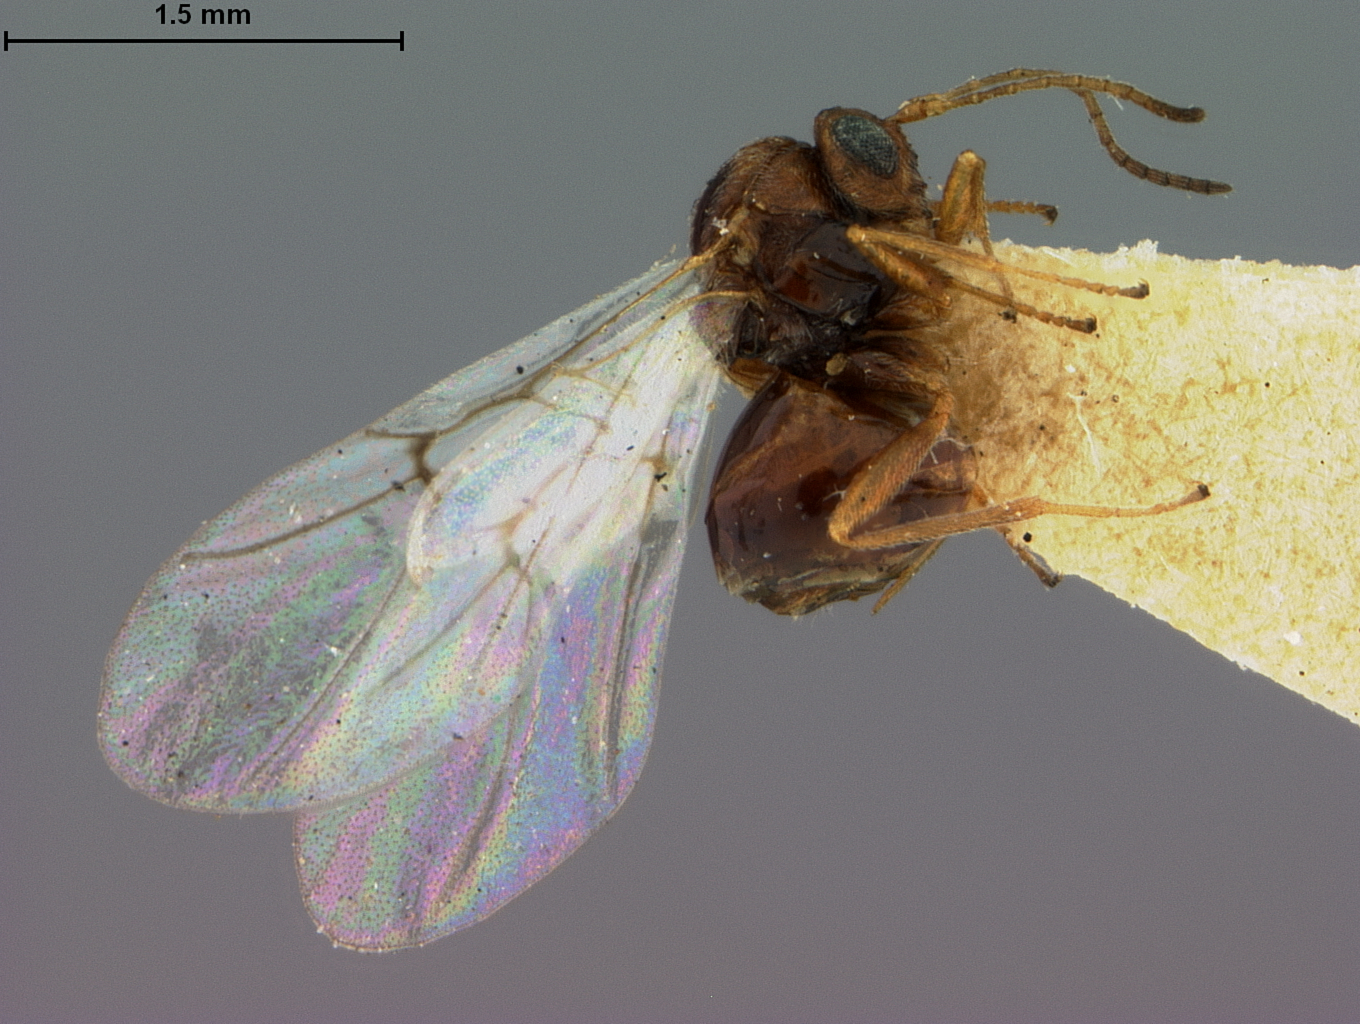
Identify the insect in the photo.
Andricus splendens
